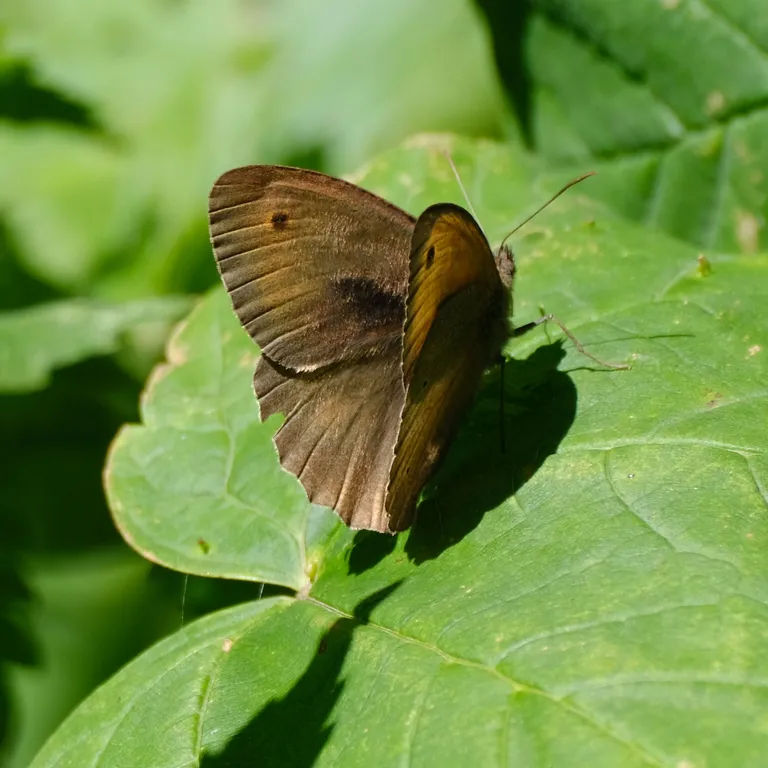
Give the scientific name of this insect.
Maniola jurtina
